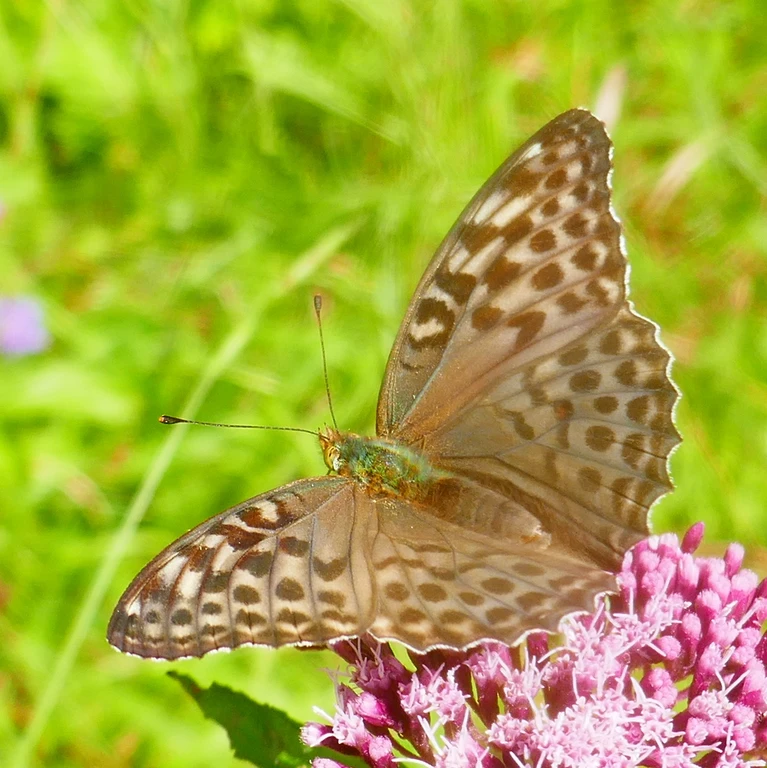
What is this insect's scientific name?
Argynnis paphia
